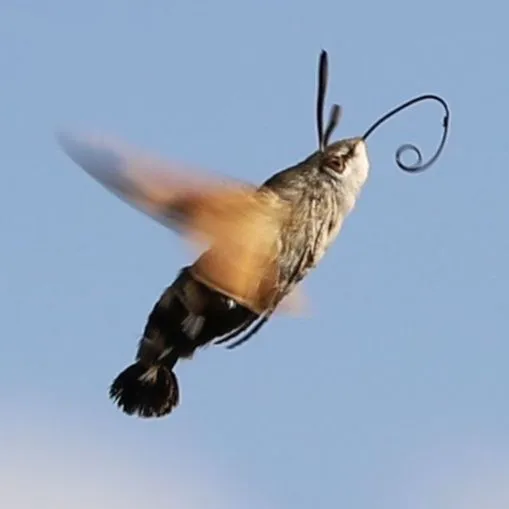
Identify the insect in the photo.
Macroglossum stellatarum
